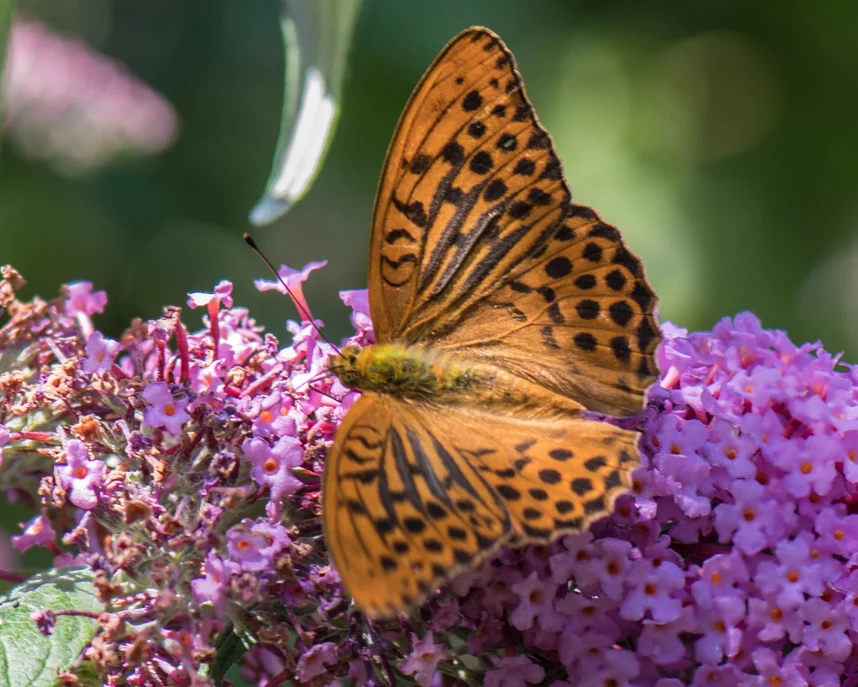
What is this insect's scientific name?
Argynnis paphia
